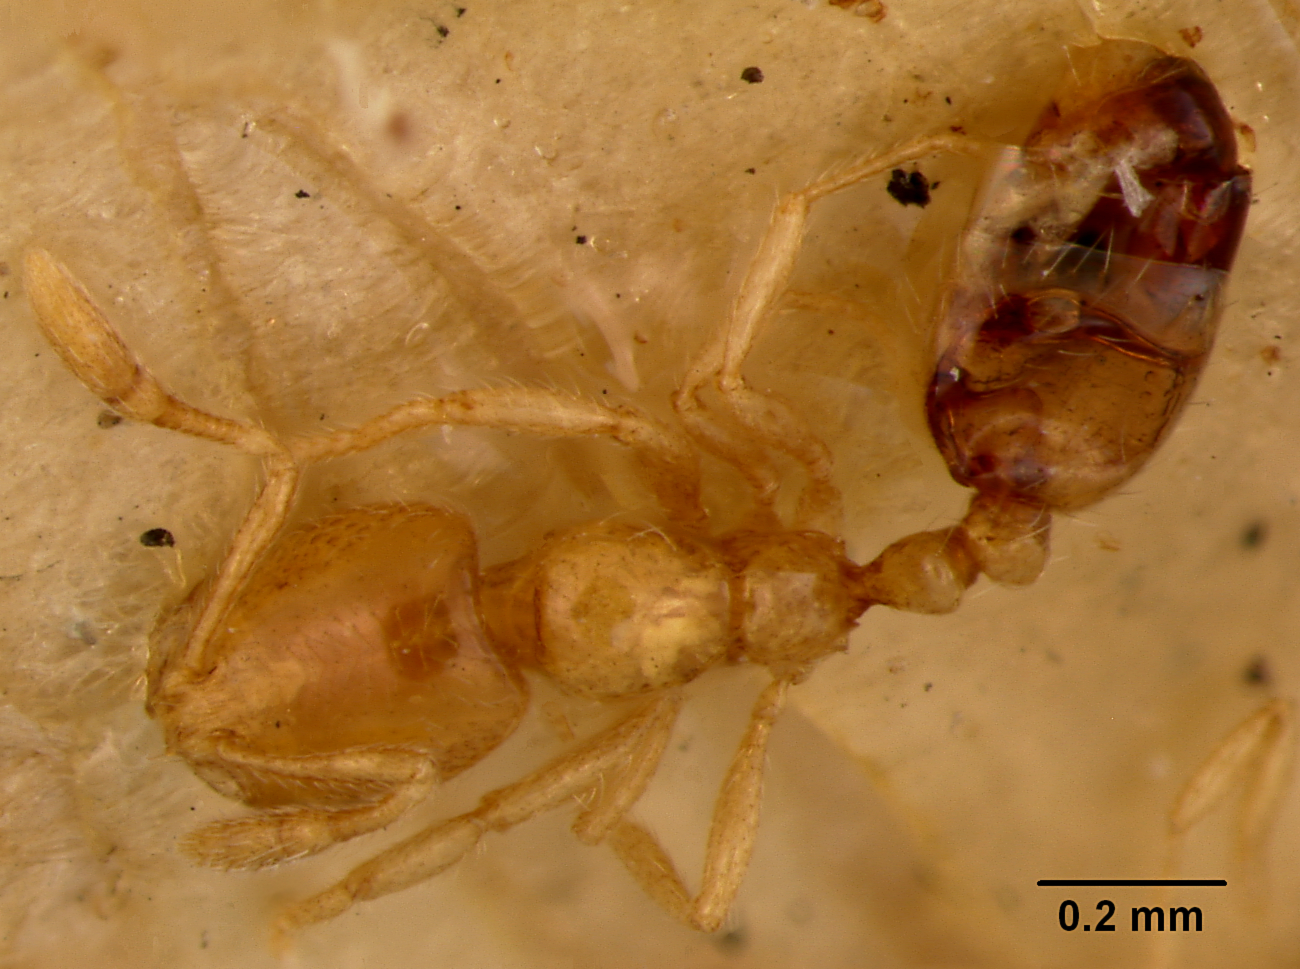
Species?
Solenopsis azteca
